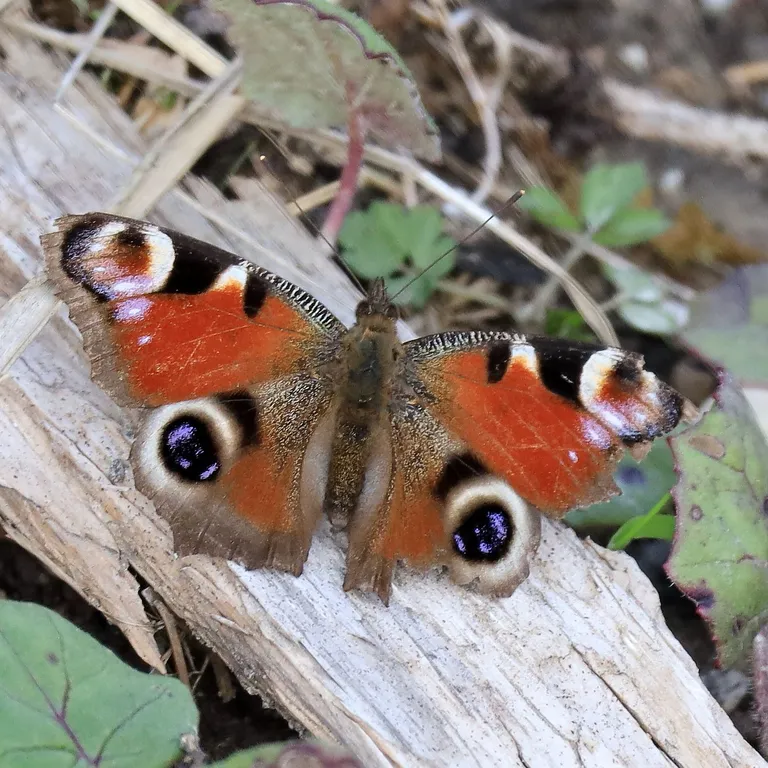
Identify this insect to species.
Aglais io
